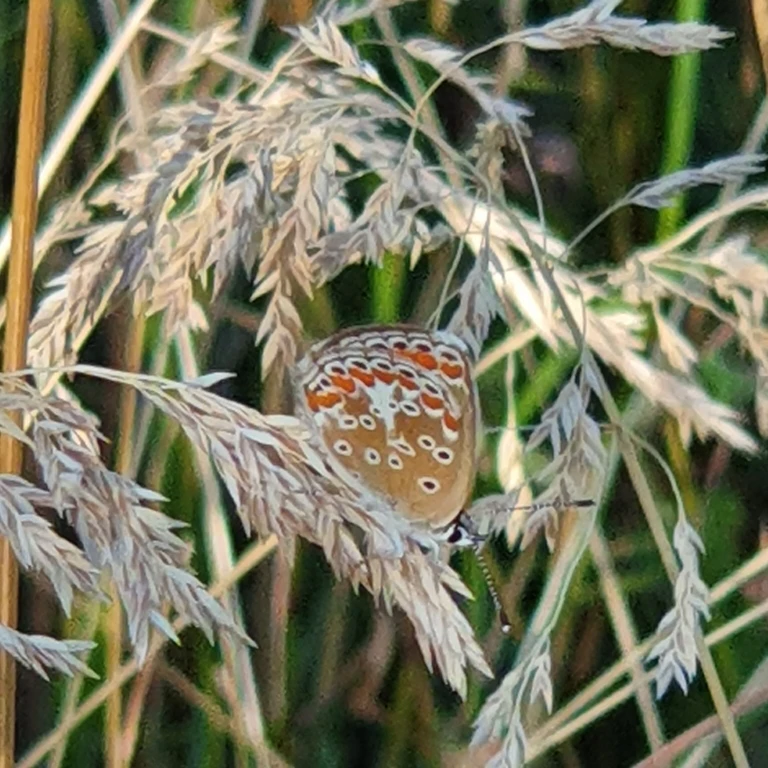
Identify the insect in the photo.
Aricia agestis/artaxerxes
